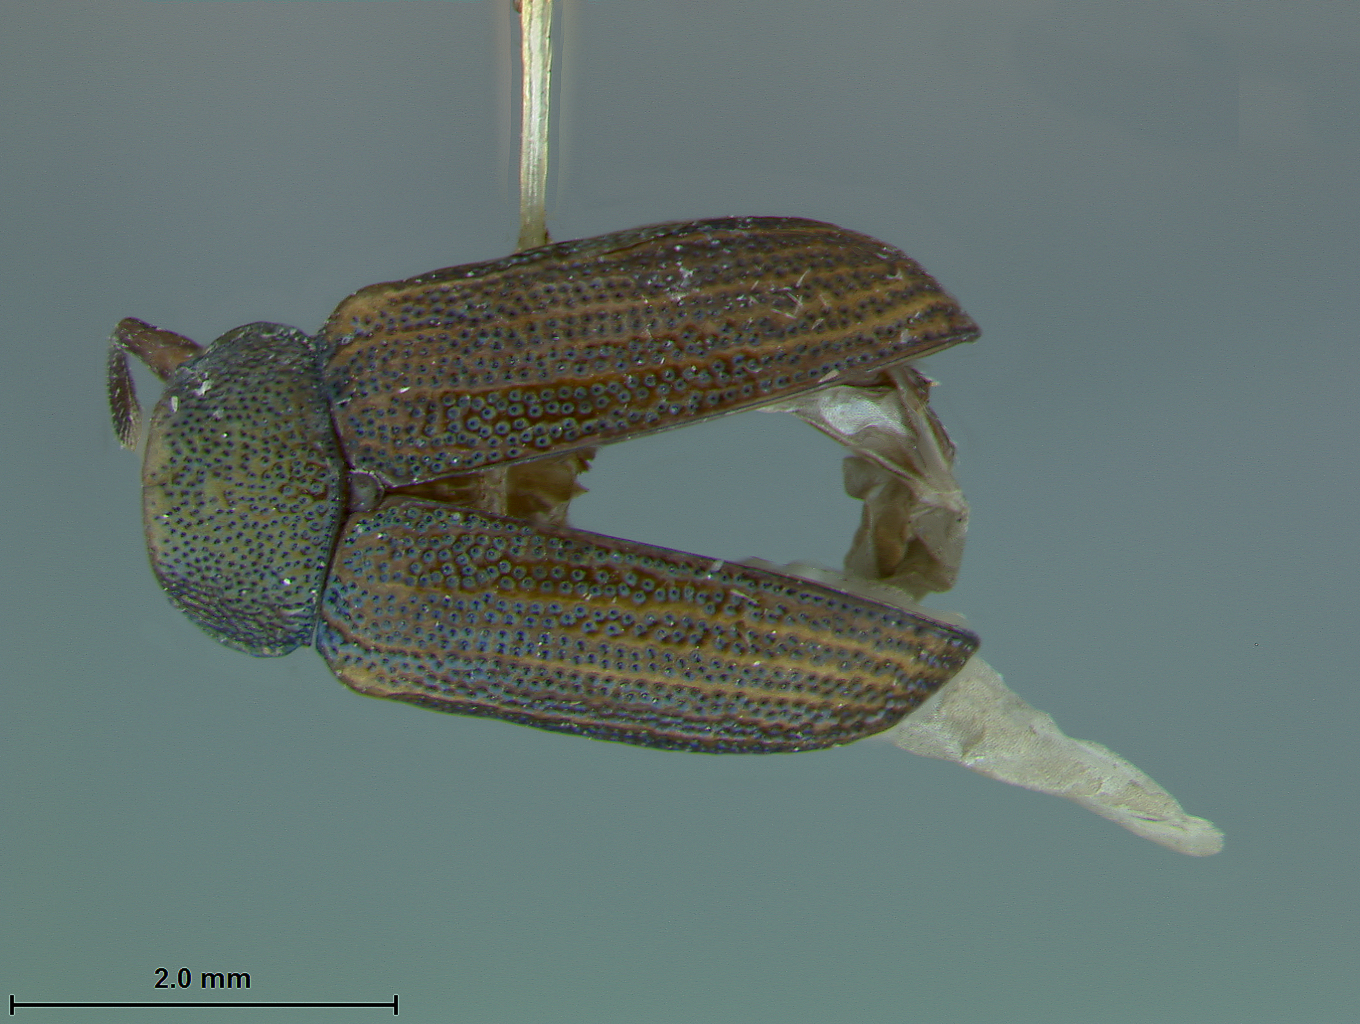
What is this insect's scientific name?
Colaspis pini
